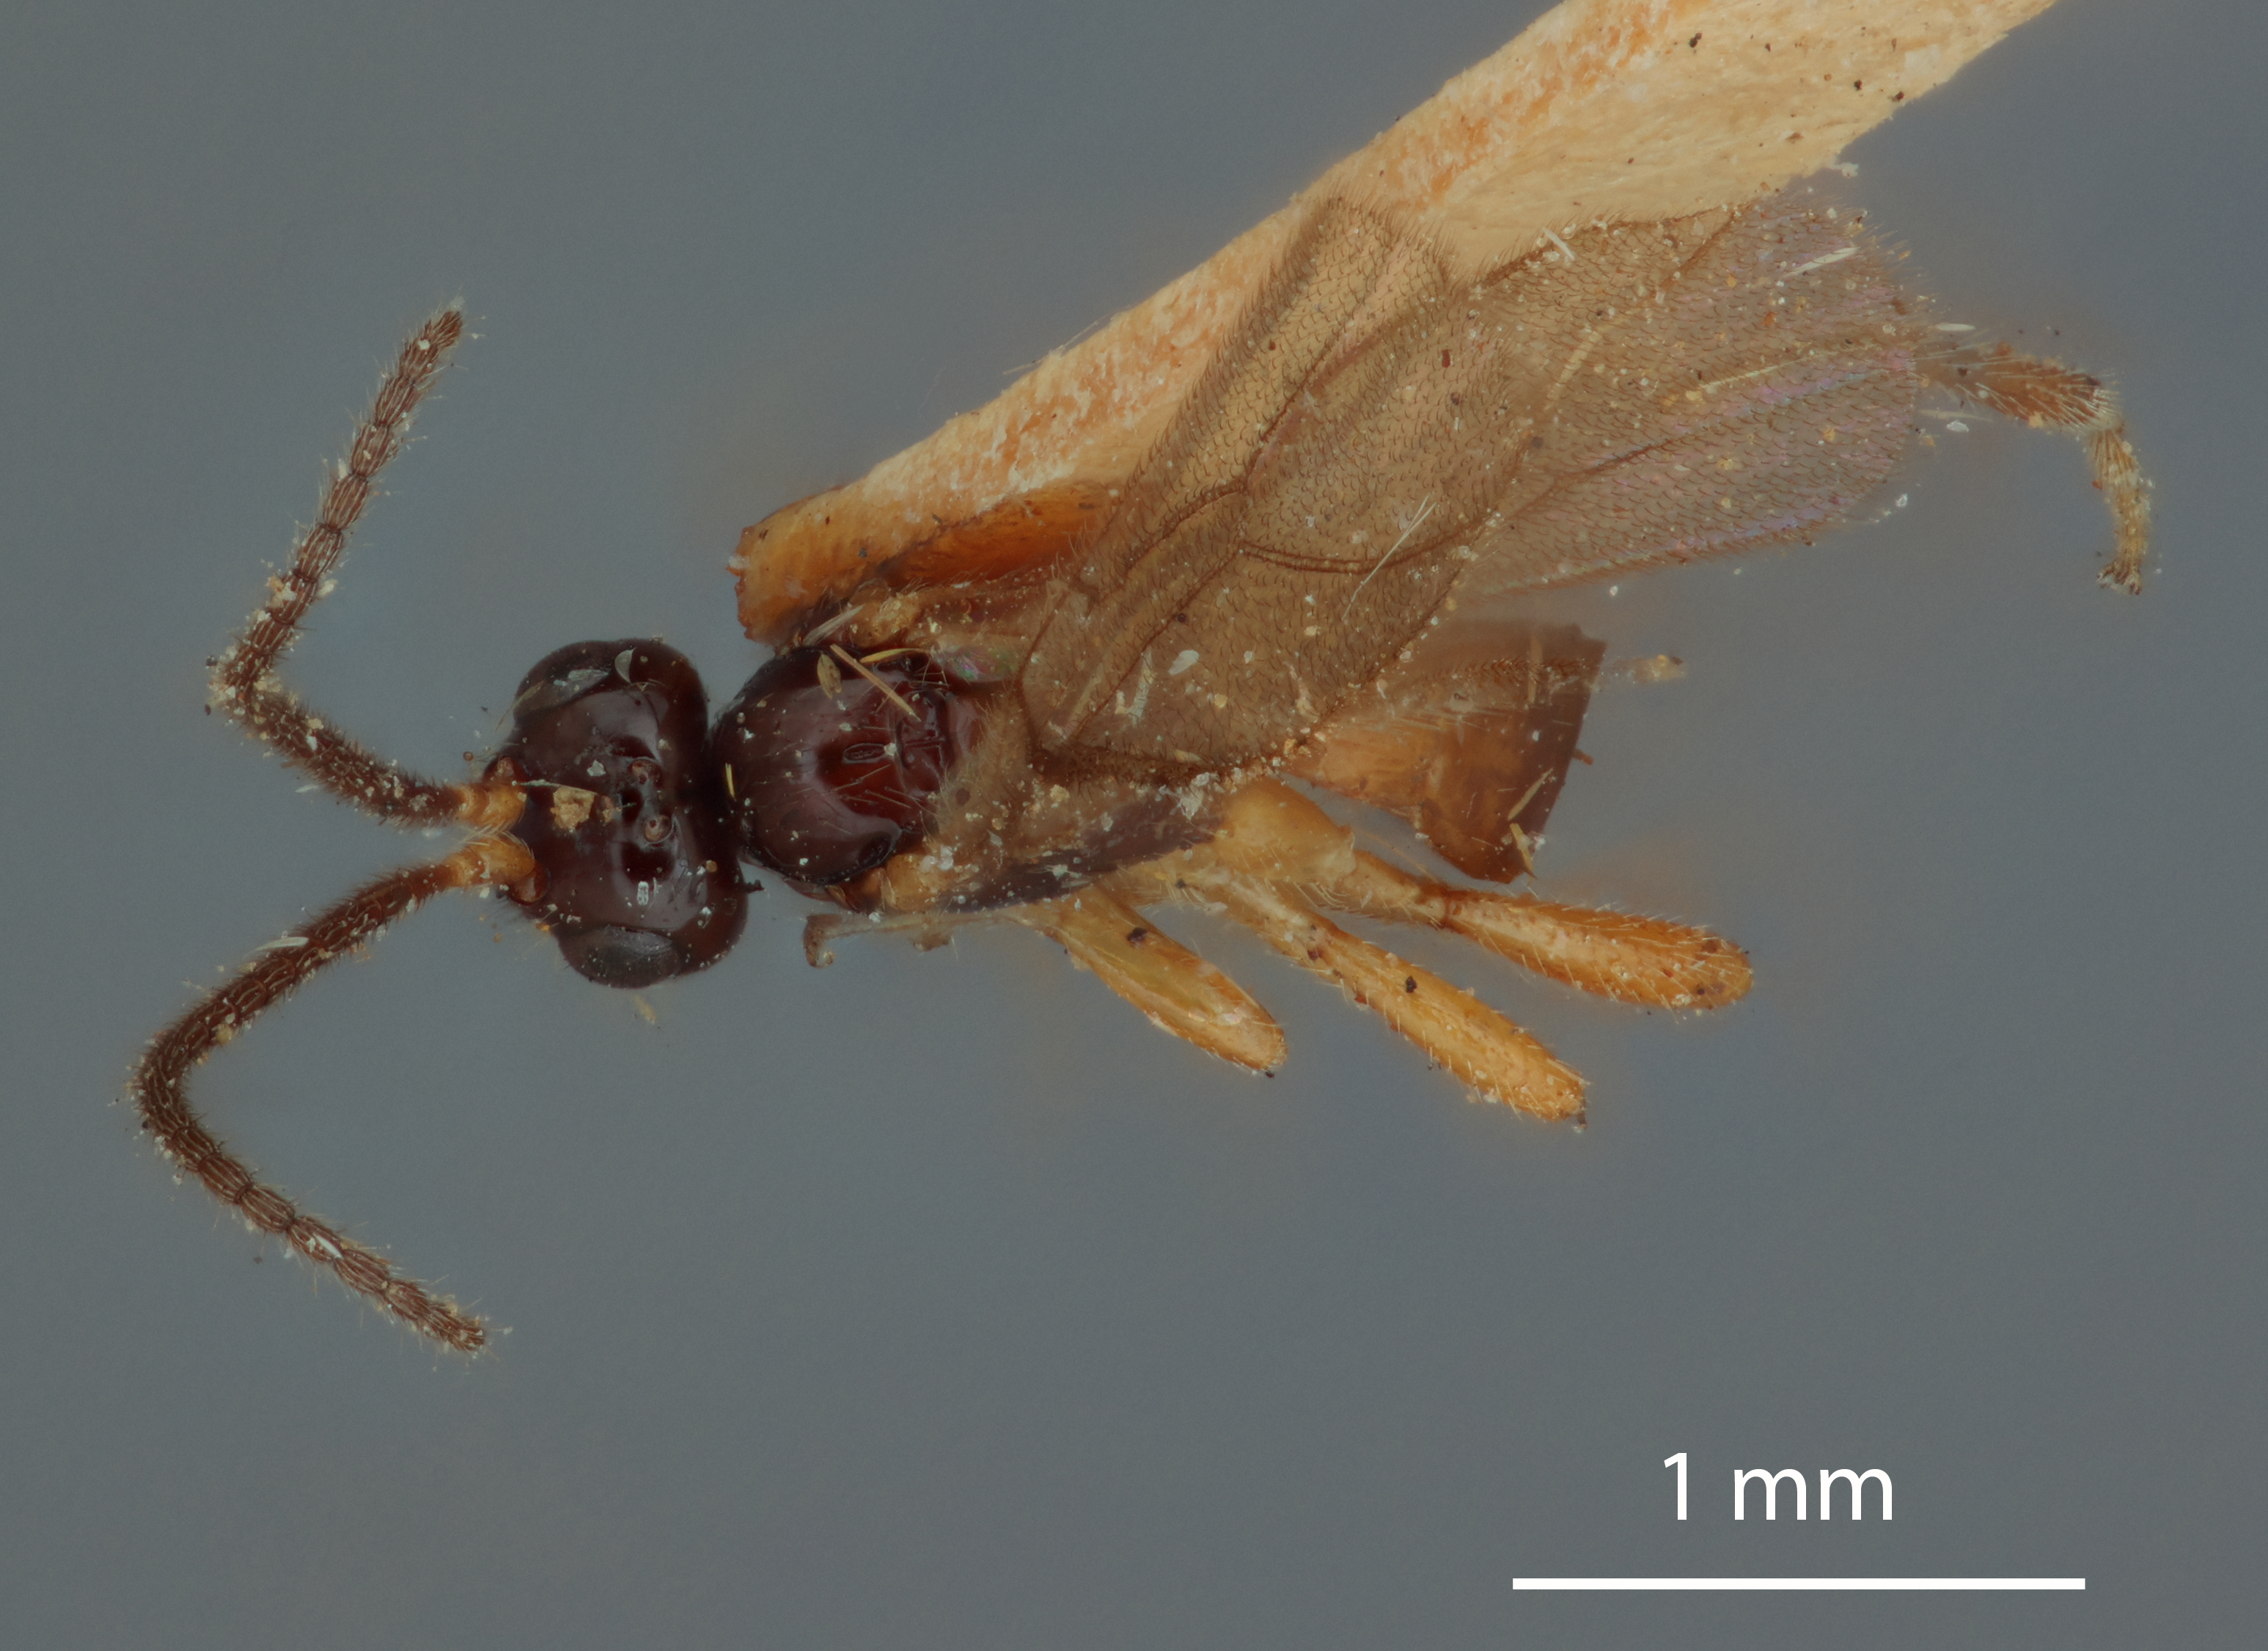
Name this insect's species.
Synaldis sensillosa
